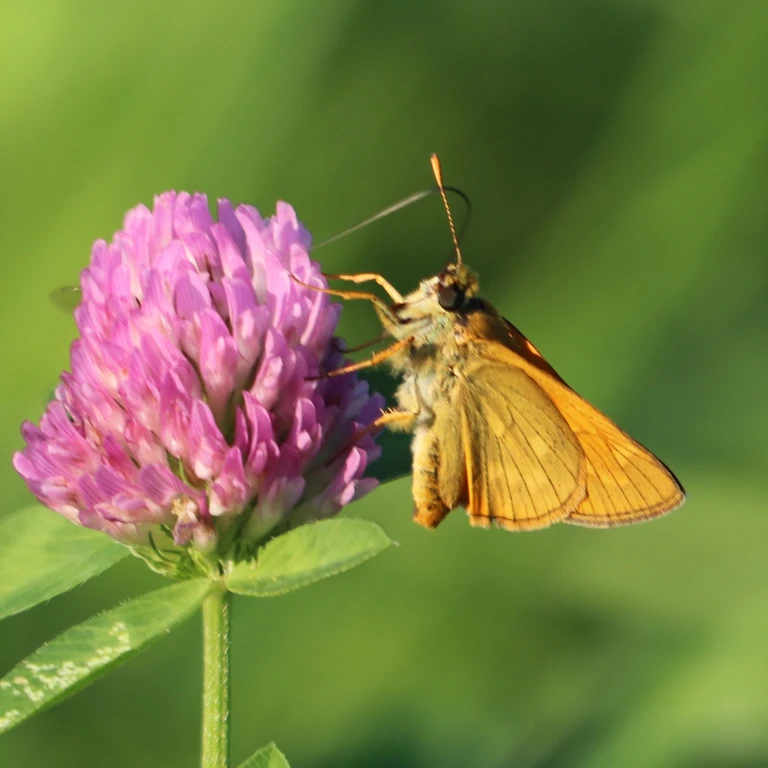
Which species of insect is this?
Ochlodes sylvanus (also Ochlodes venata)
